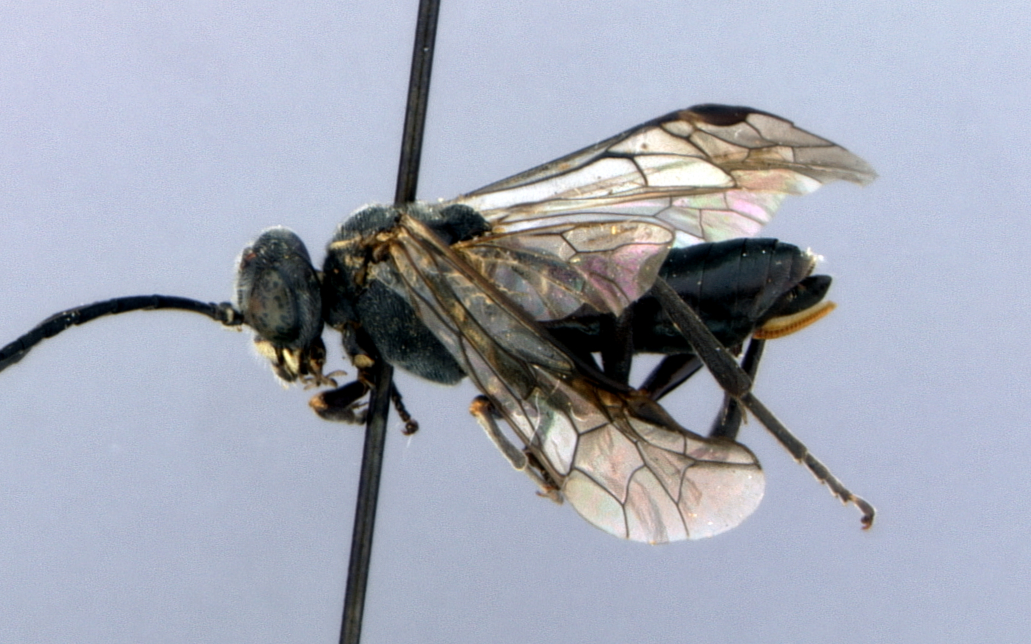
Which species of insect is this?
Macrophya phylacida
